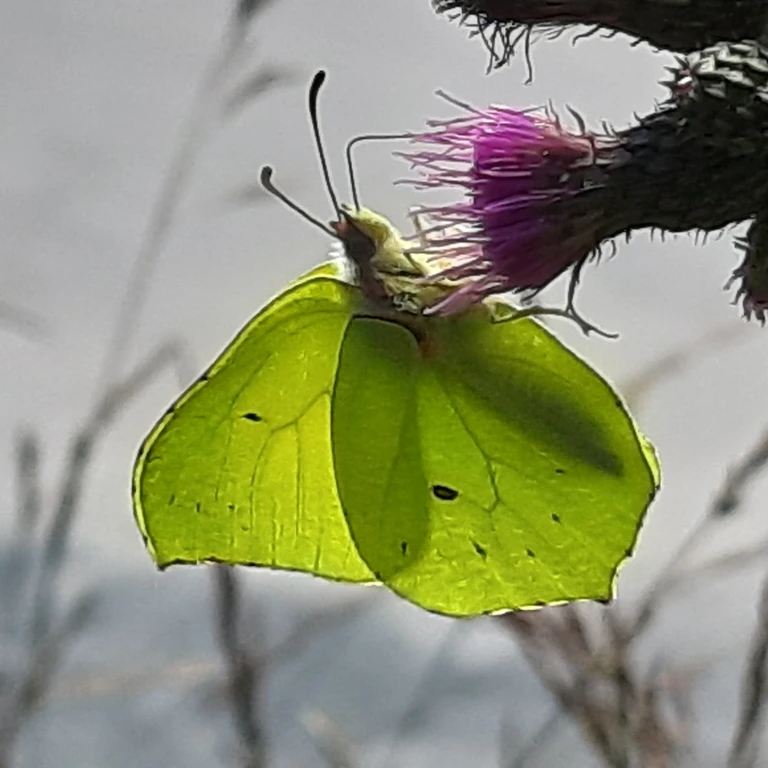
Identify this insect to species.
Gonepteryx rhamni
